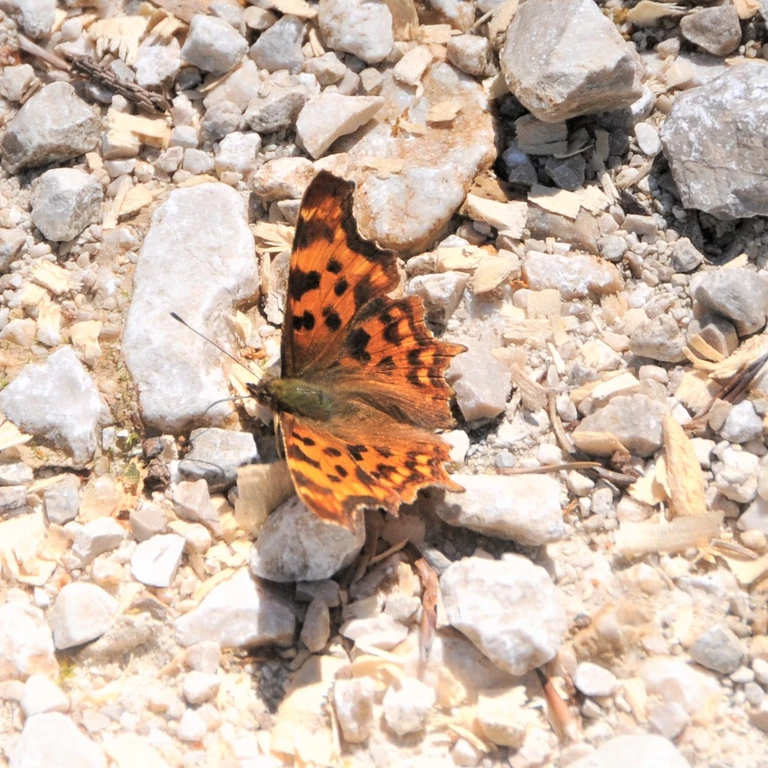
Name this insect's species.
Polygonia c-album
